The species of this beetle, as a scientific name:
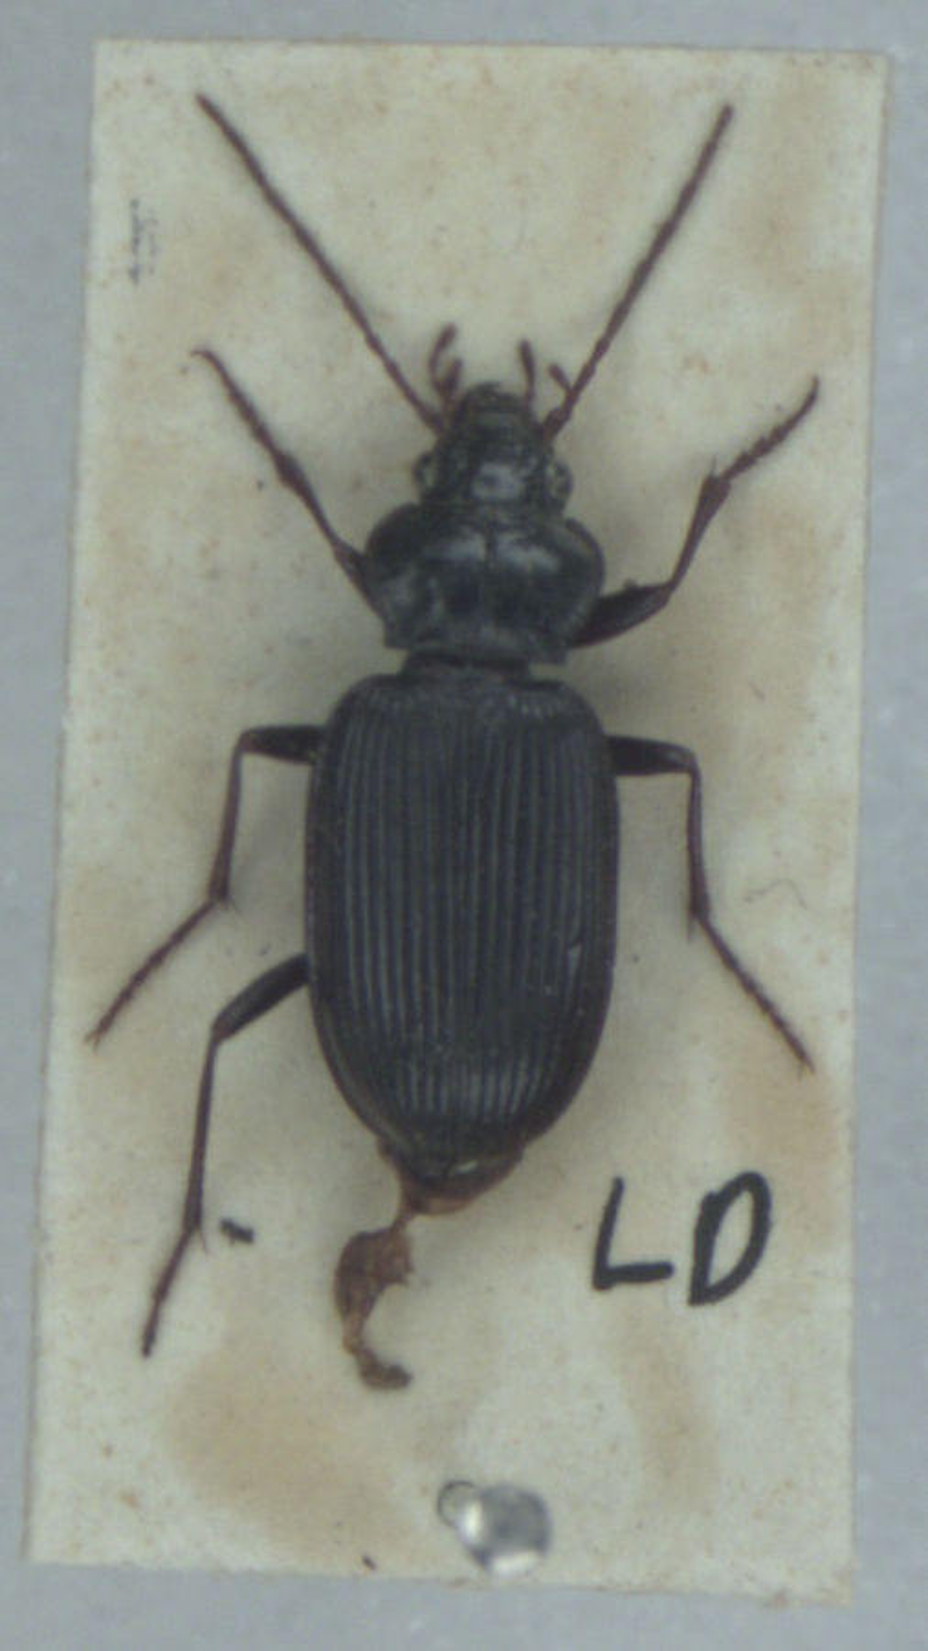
Nebria brevicollis
